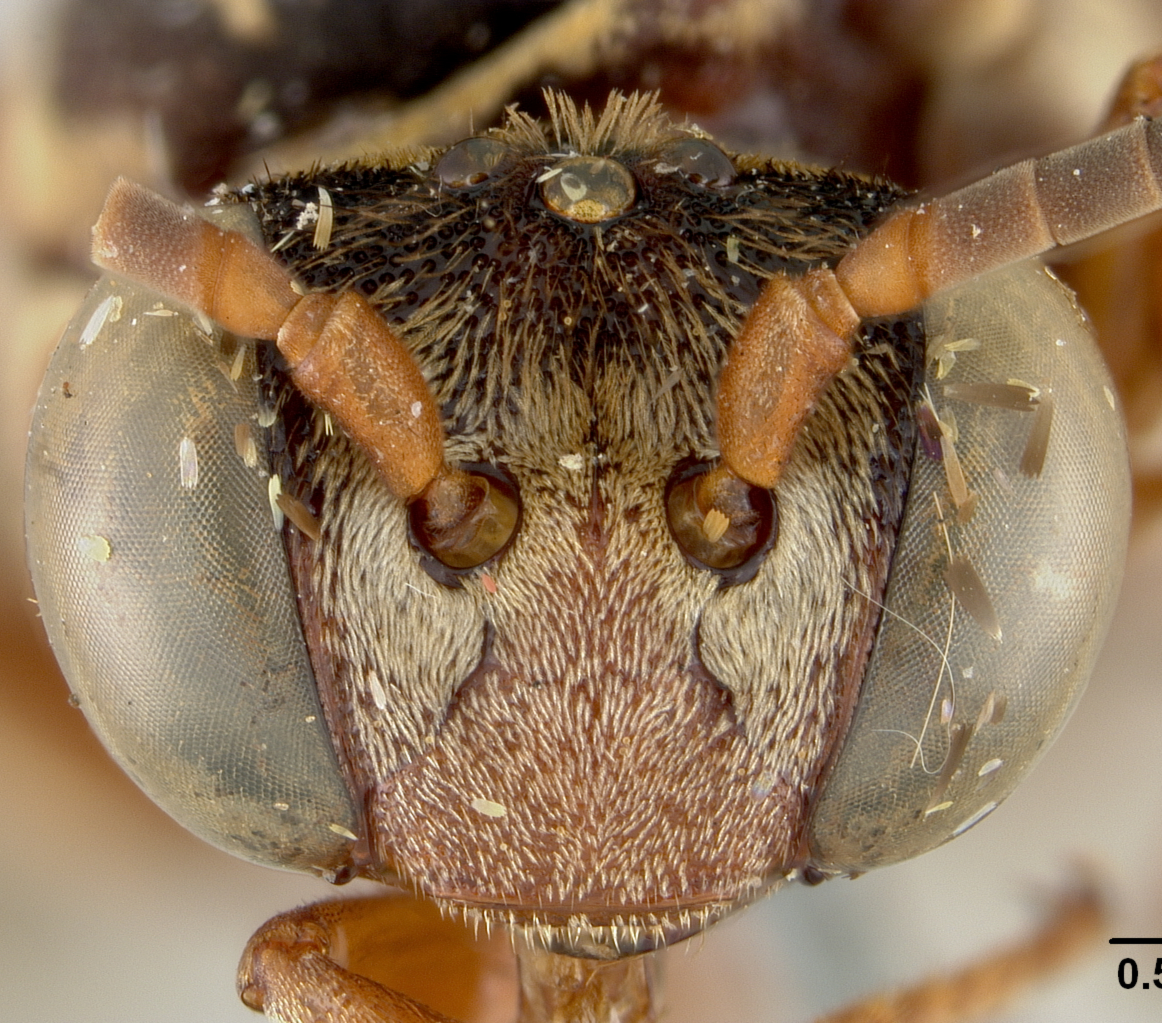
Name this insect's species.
Triepeolus foxii
